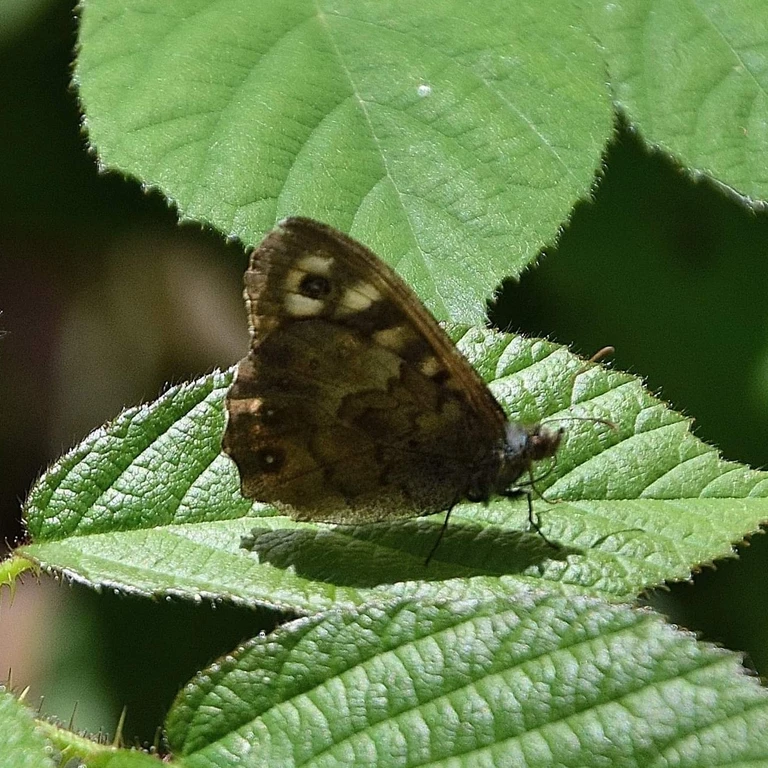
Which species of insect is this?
Pararge aegeria
